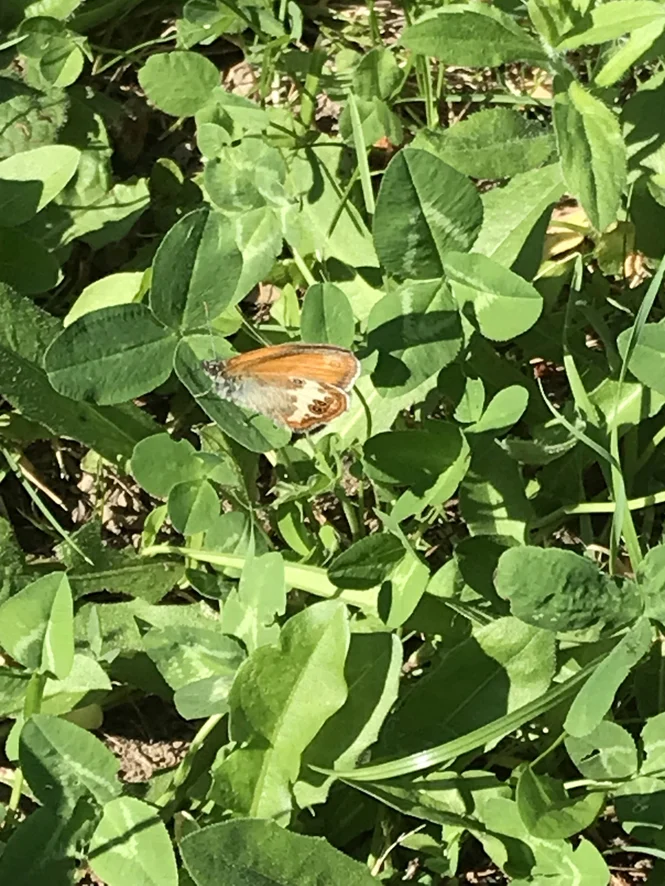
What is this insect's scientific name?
Coenonympha arcania
